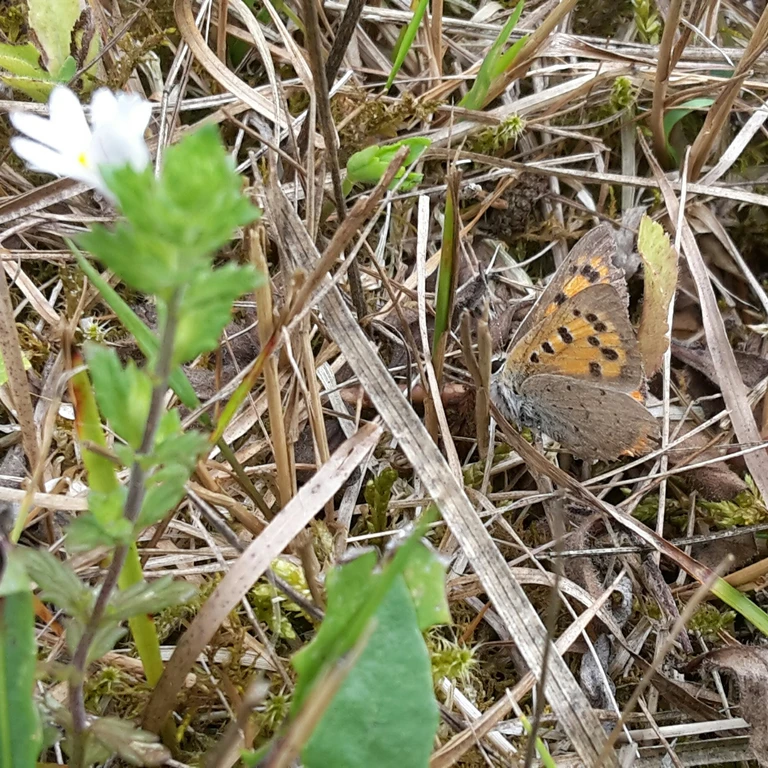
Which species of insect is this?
Lycaena phlaeas
